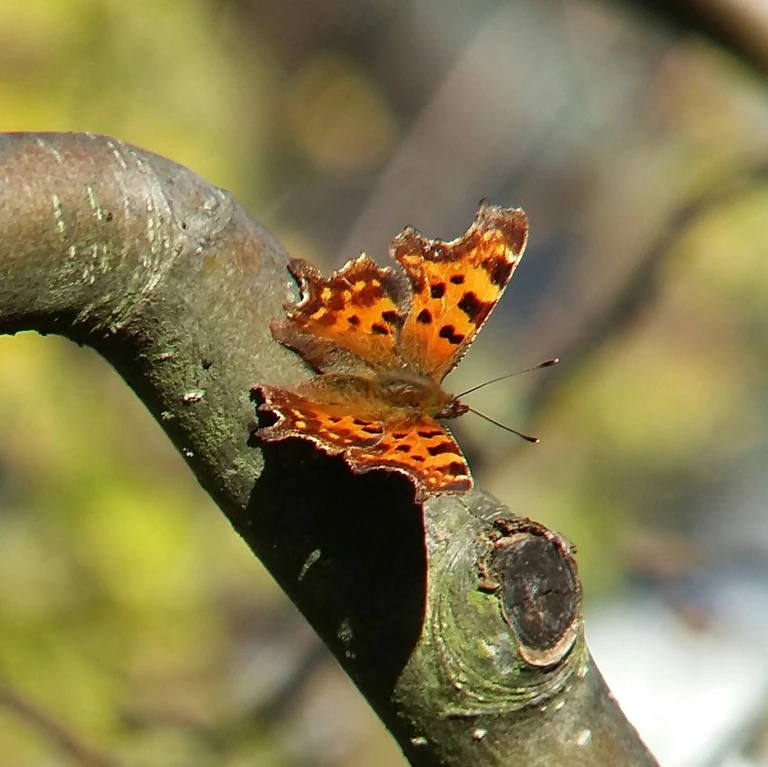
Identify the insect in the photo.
Polygonia c-album
